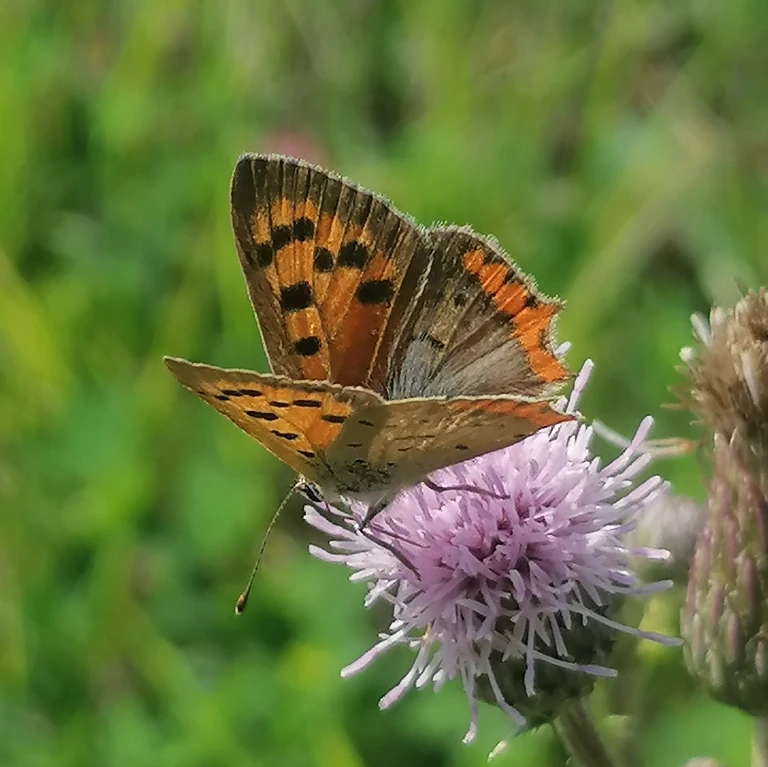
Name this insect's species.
Lycaena phlaeas
